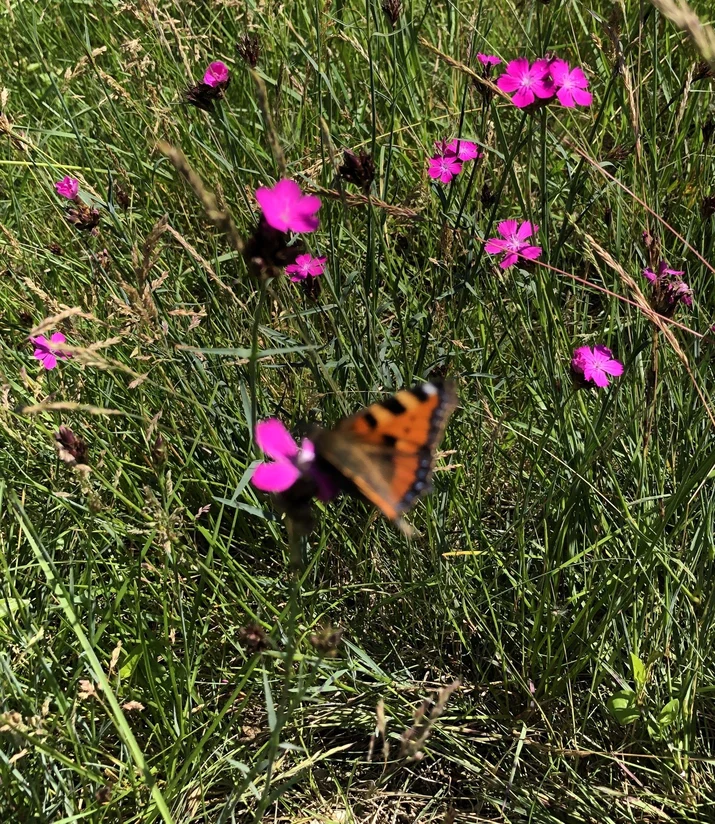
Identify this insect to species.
Aglais urticae
